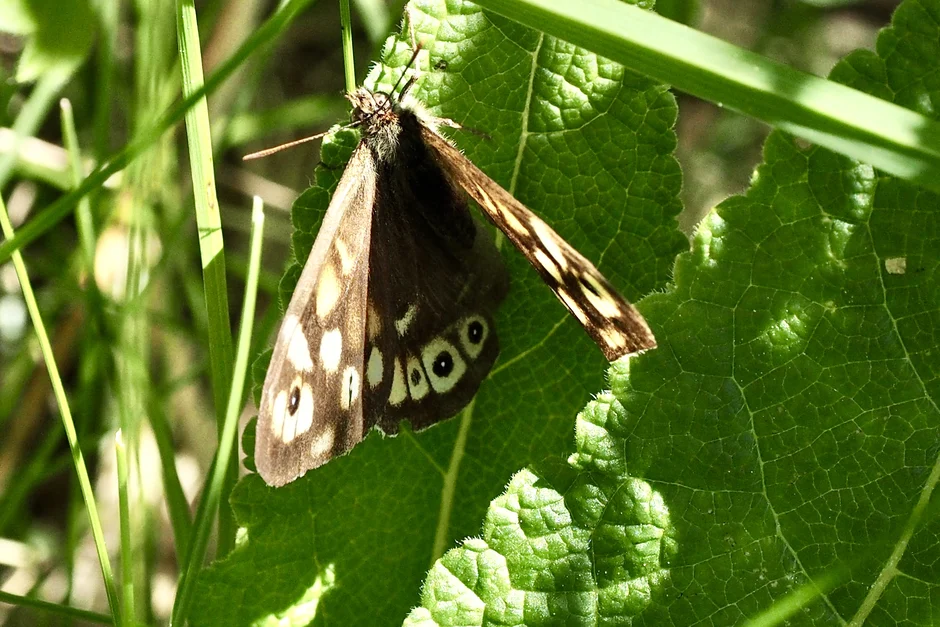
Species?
Pararge aegeria
